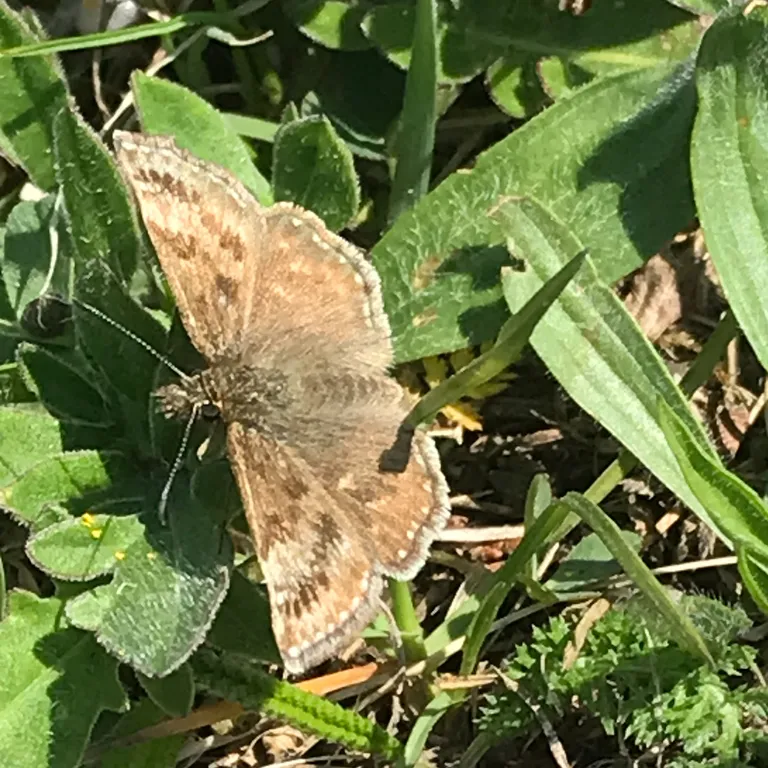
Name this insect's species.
Erynnis tages
